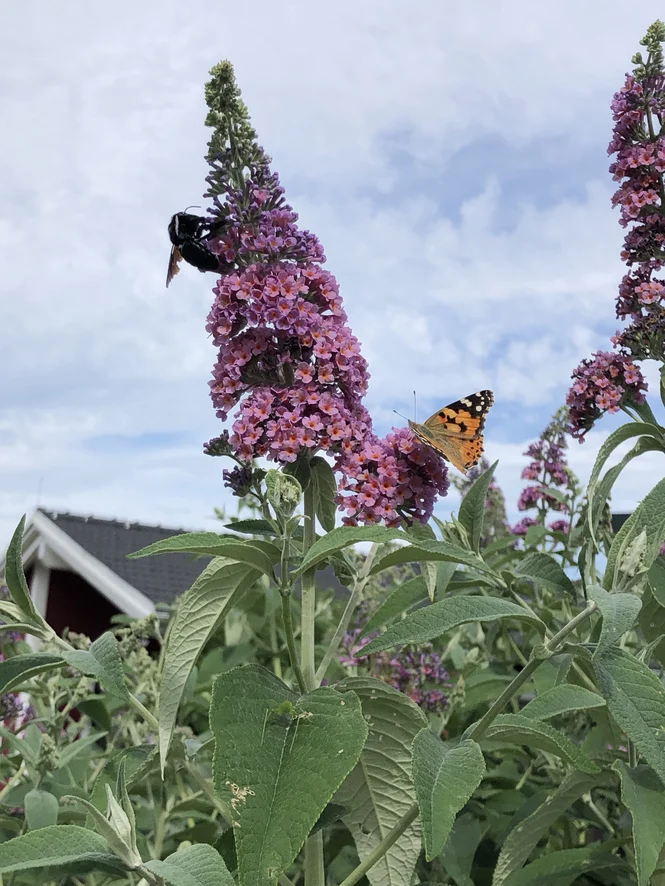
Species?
Vanessa cardui
